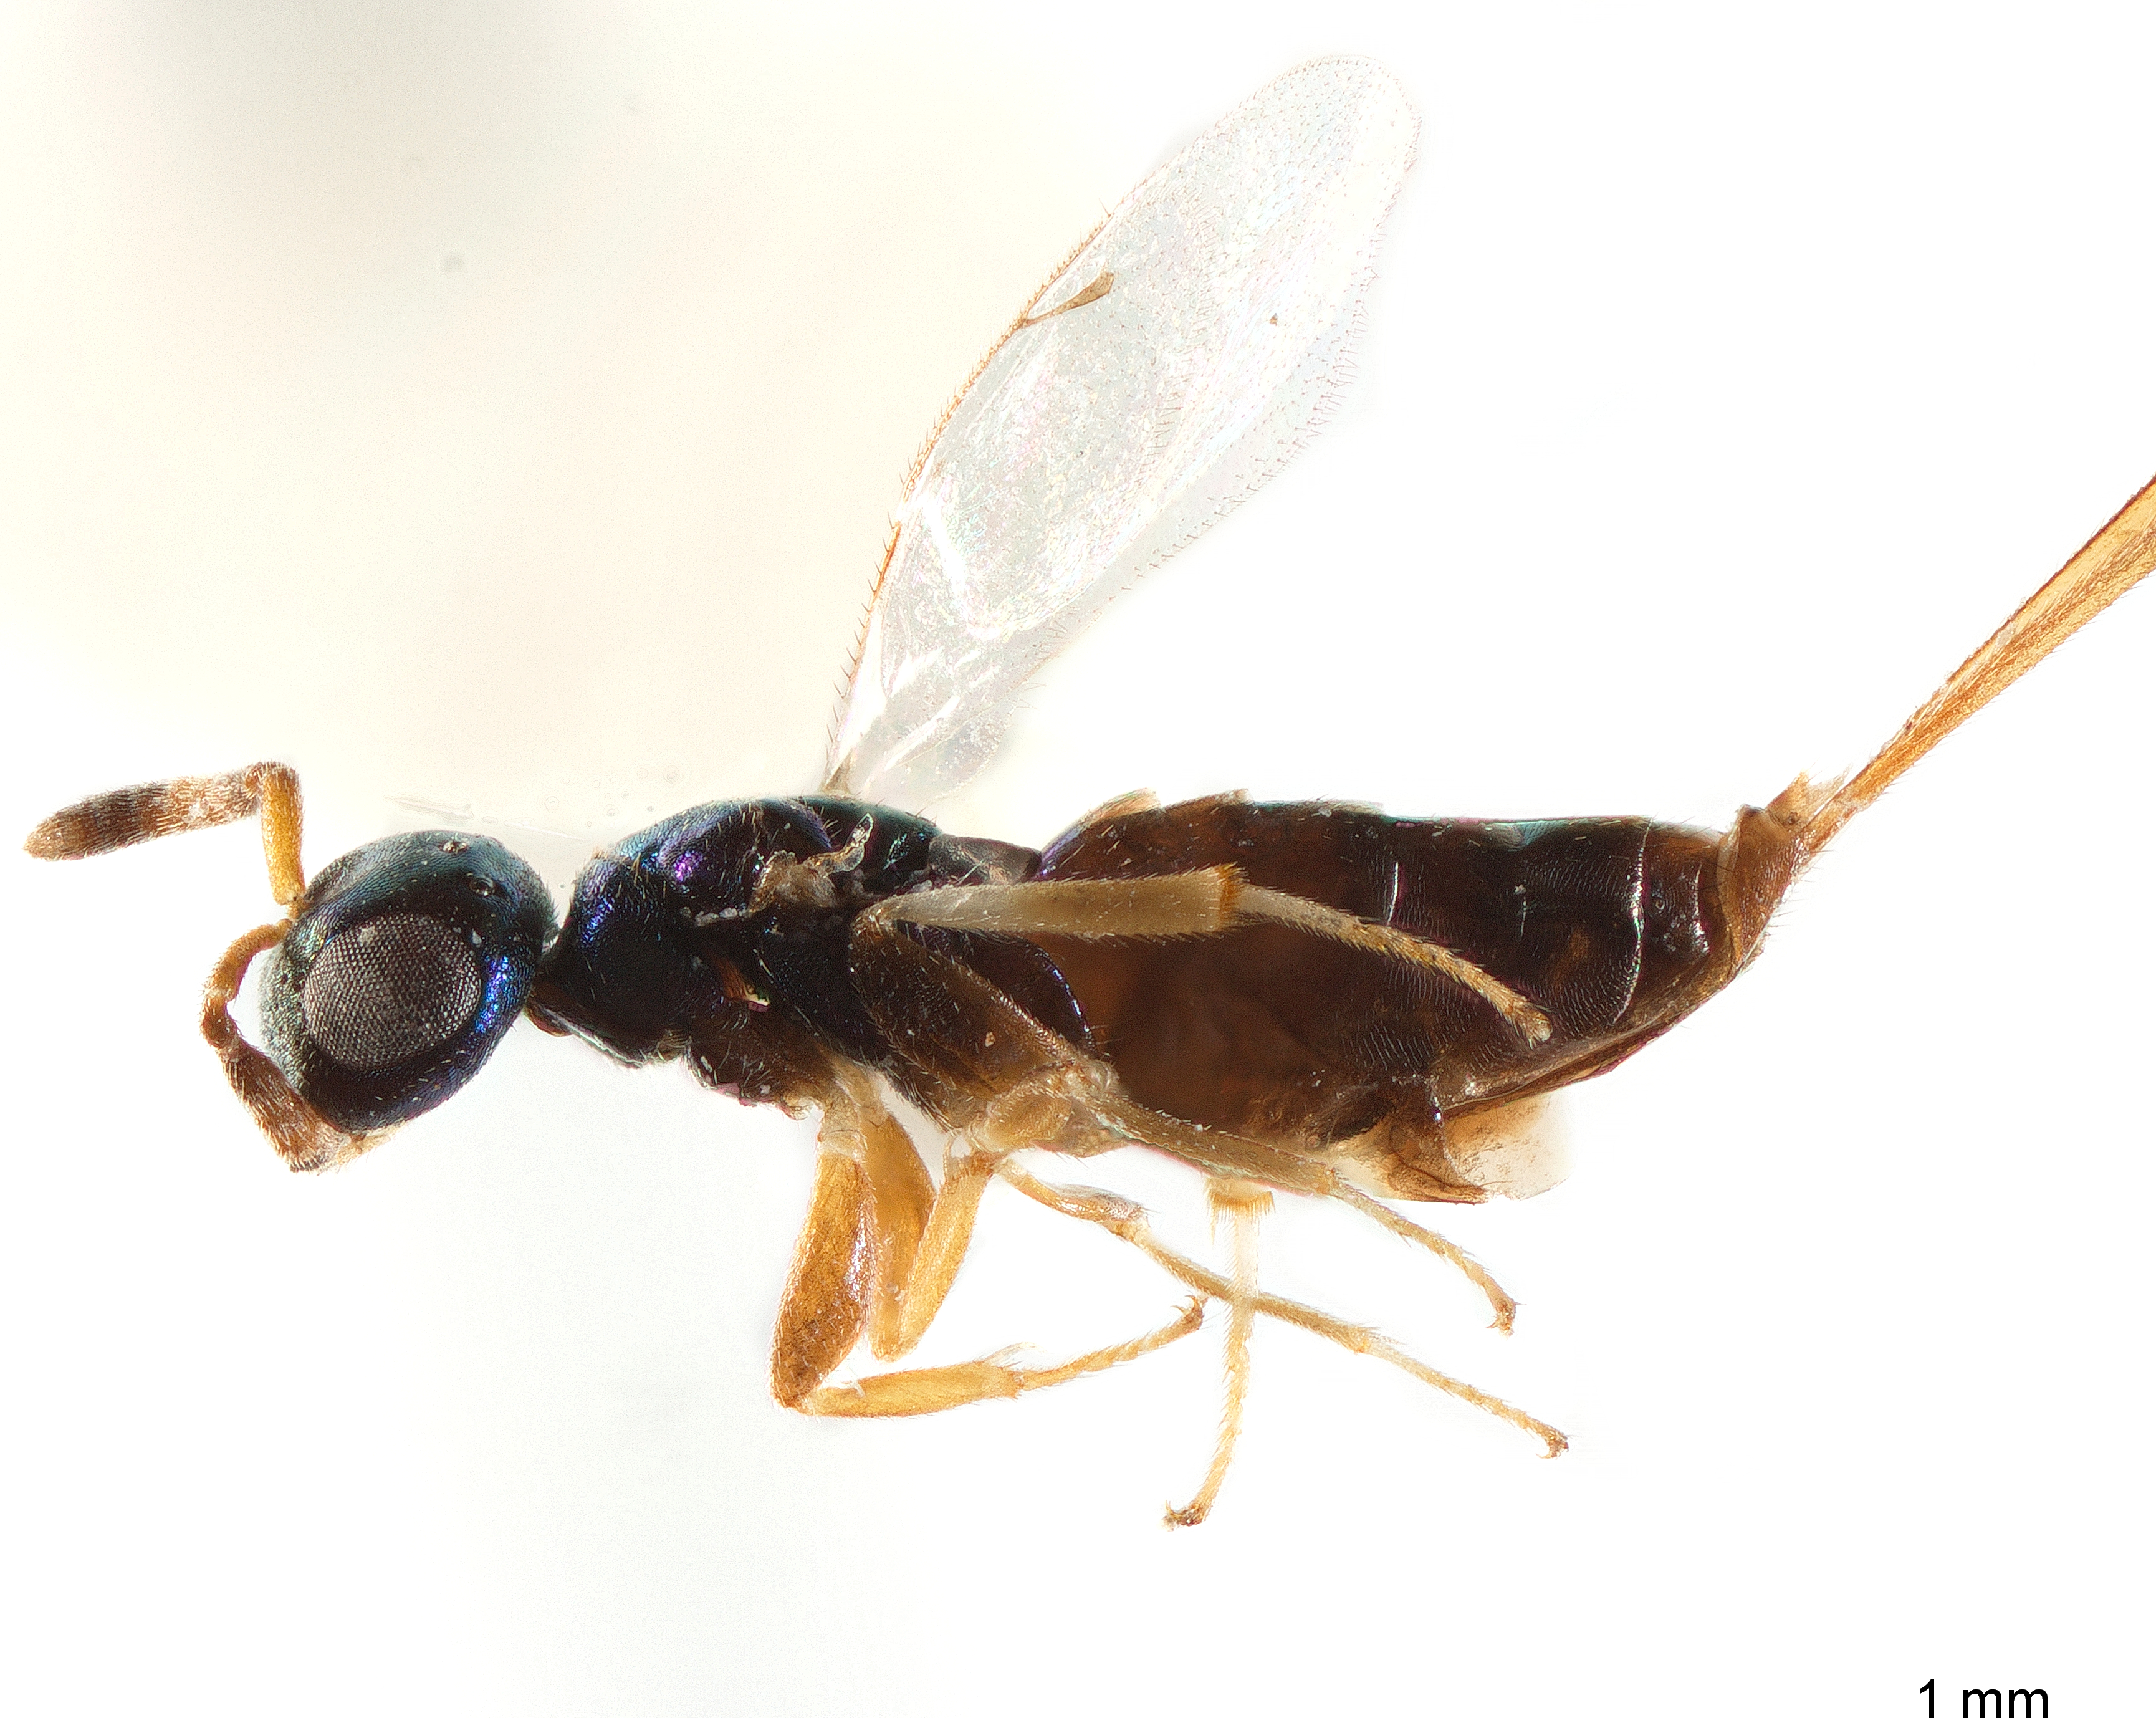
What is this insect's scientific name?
Roptrocerus xylophagorum
